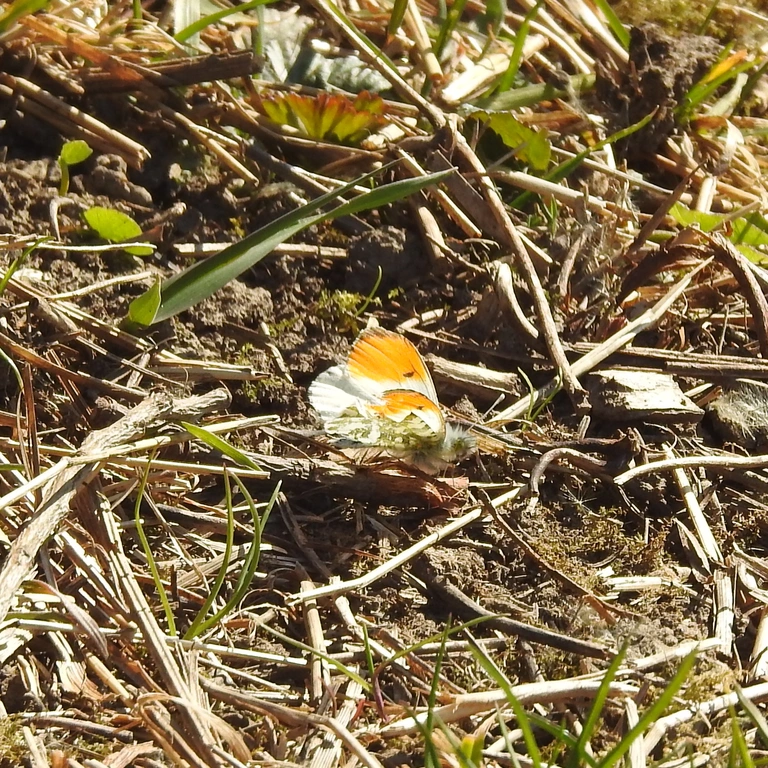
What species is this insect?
Anthocharis cardamines
